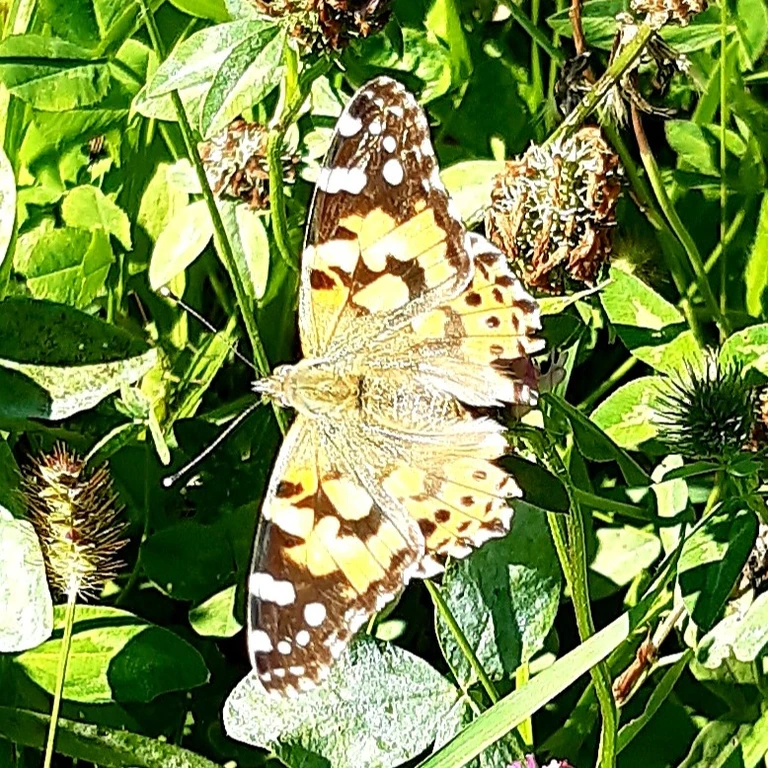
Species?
Vanessa cardui
